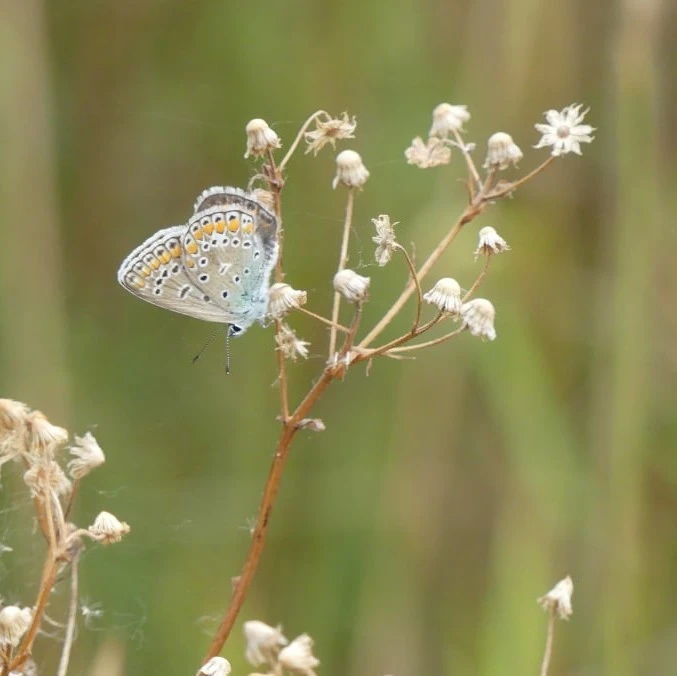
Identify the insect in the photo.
Polyommatus icarus
